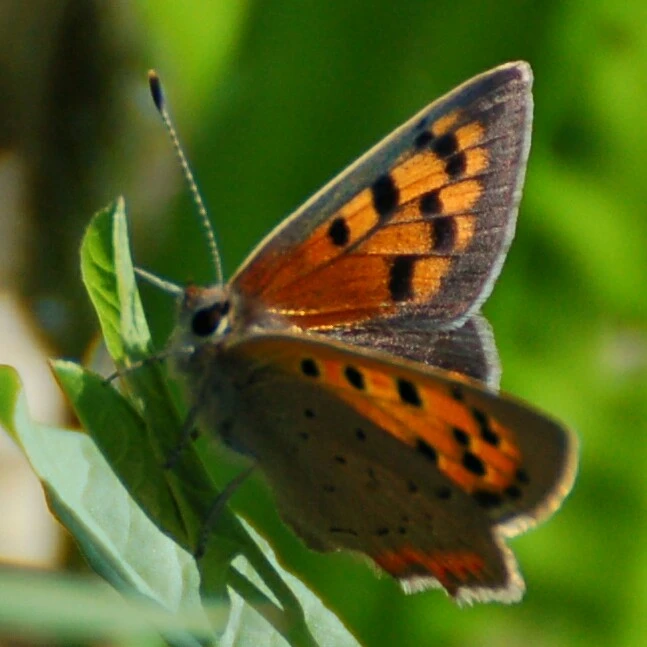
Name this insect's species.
Lycaena phlaeas
